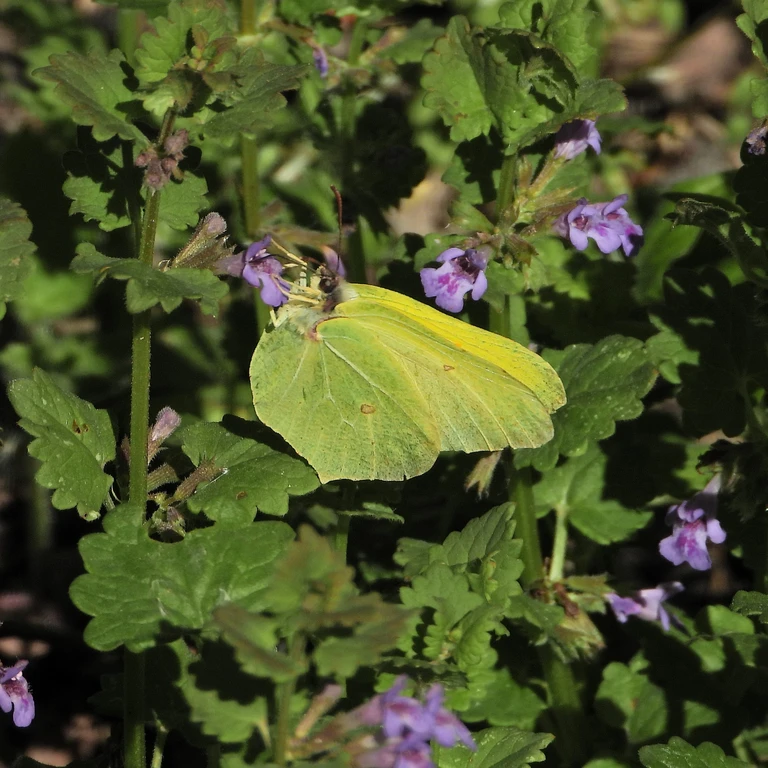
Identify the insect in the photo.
Gonepteryx rhamni
